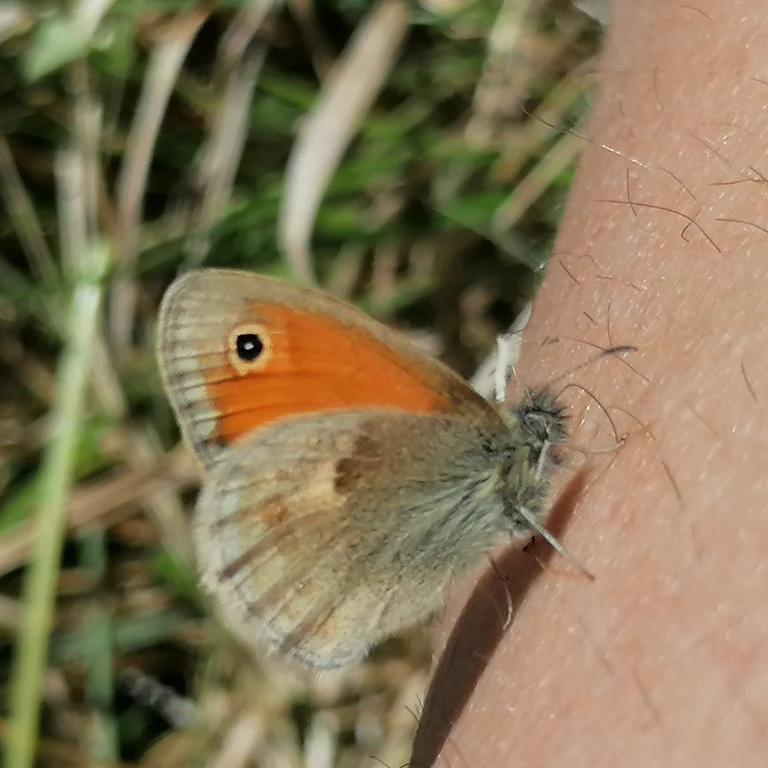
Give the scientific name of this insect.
Coenonympha pamphilus
